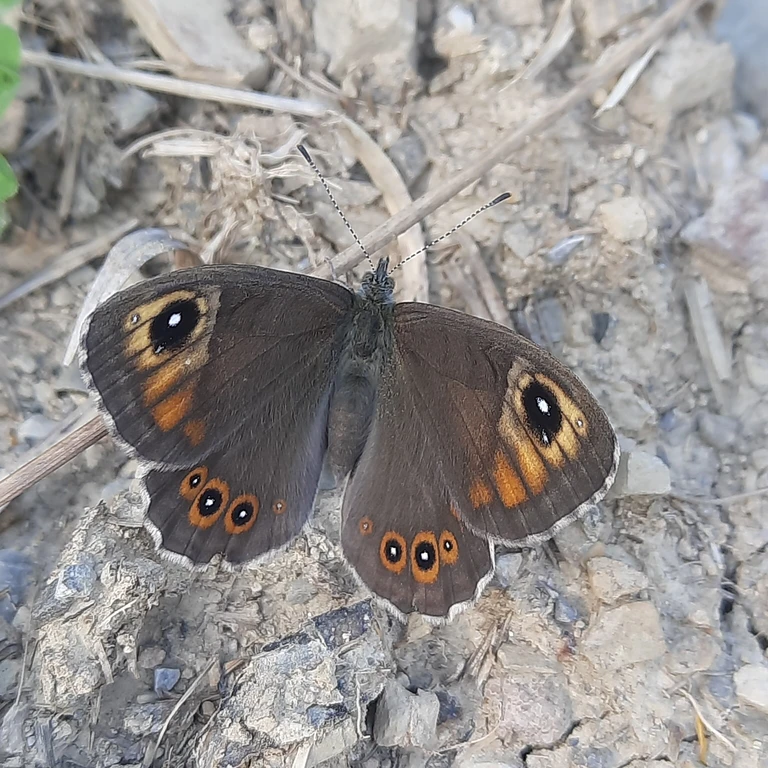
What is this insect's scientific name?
Lasiommata maera (also Pararge maera)
